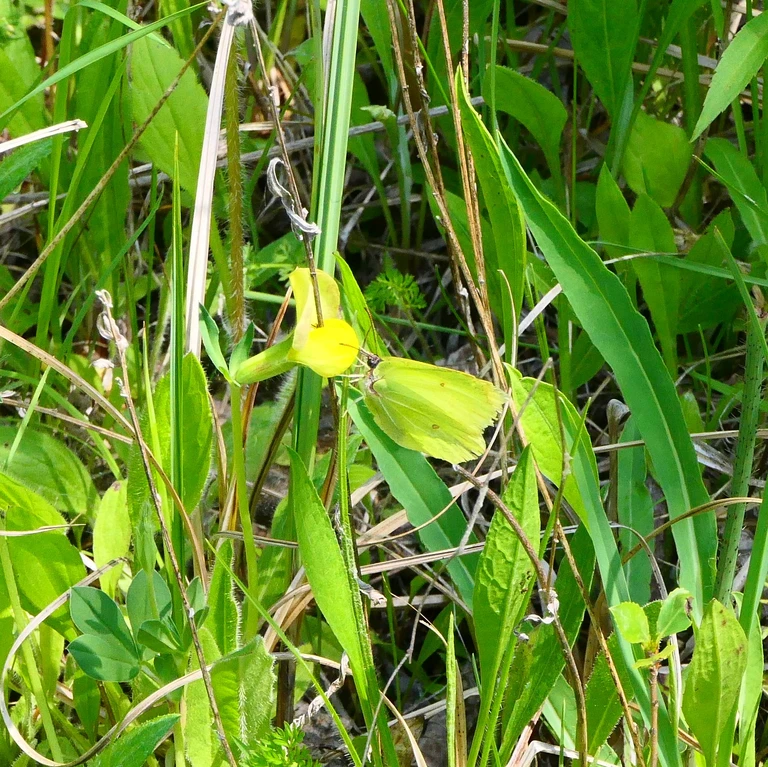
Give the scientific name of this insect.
Gonepteryx rhamni
